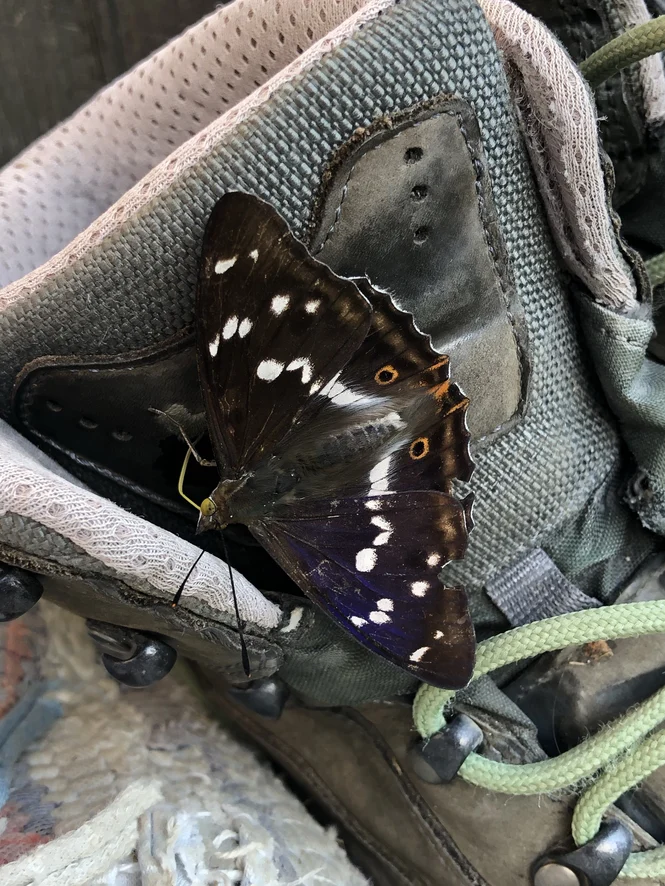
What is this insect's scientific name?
Apatura iris
